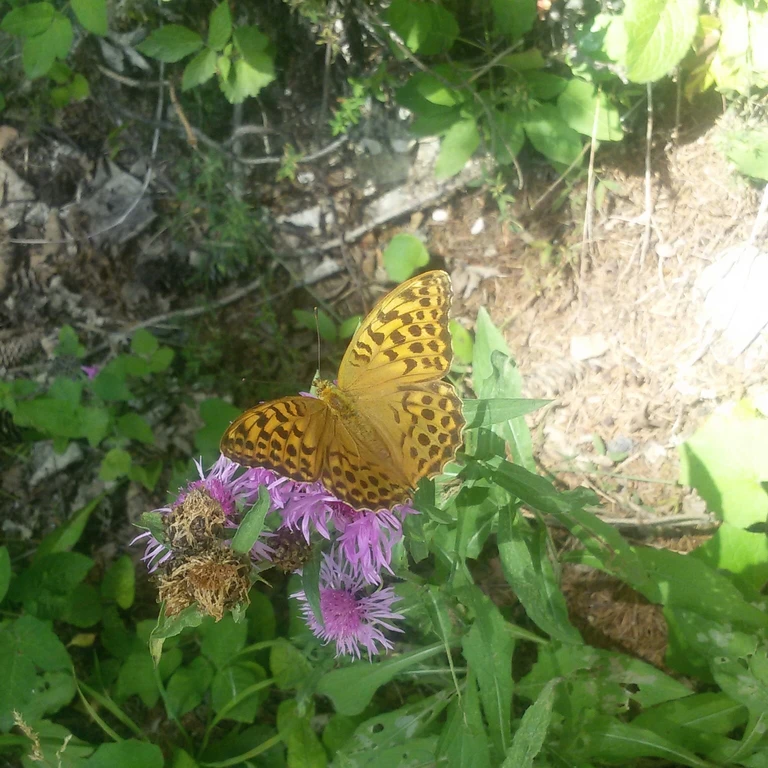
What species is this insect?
Argynnis paphia
